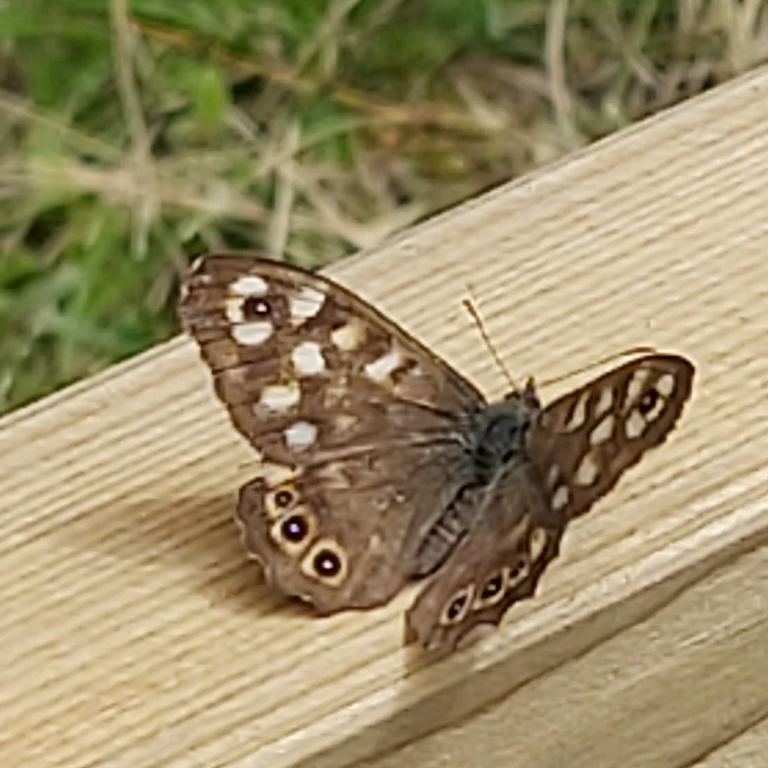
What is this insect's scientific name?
Pararge aegeria
